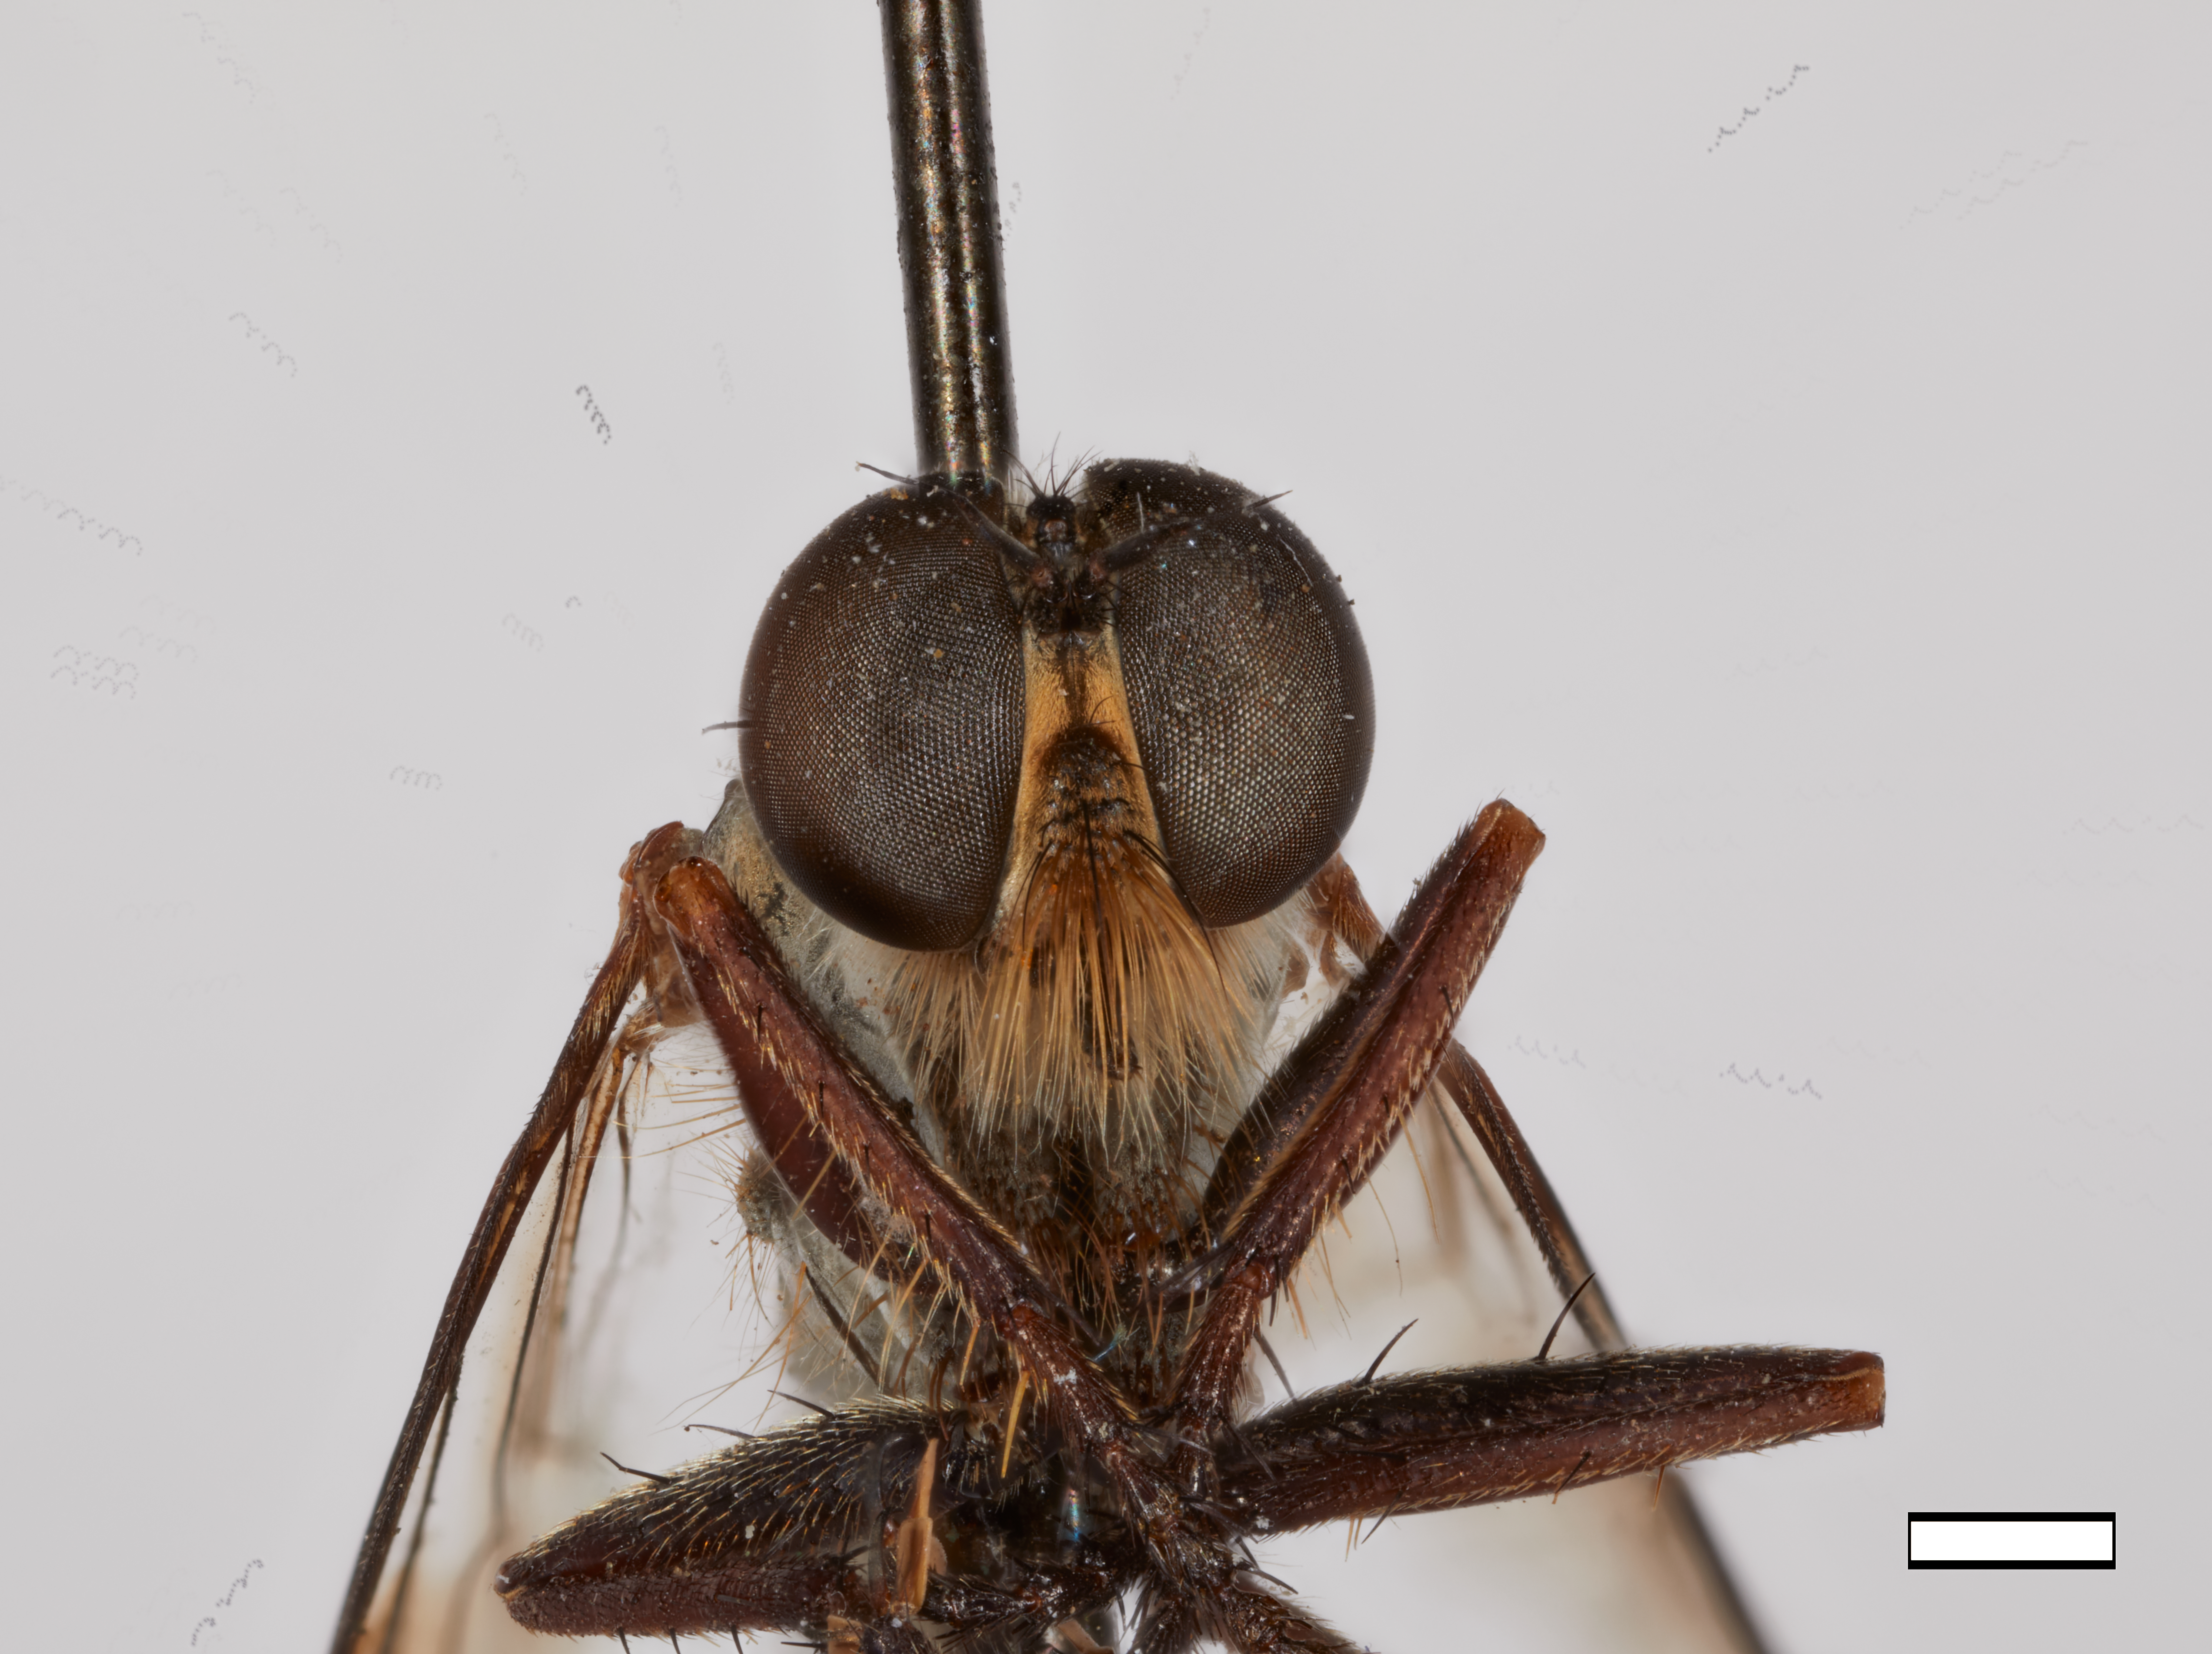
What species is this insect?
Asilus lepidus
